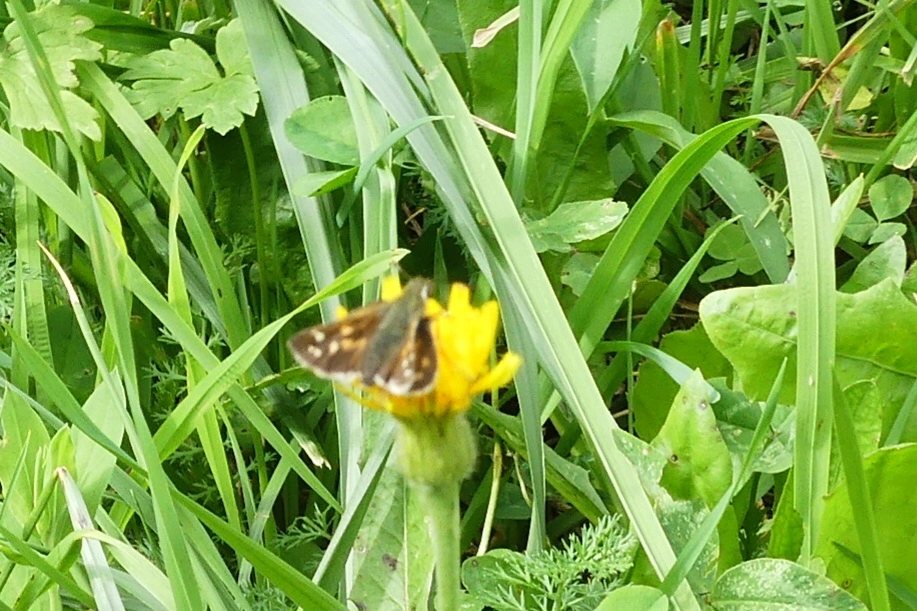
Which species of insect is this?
Hesperia comma
